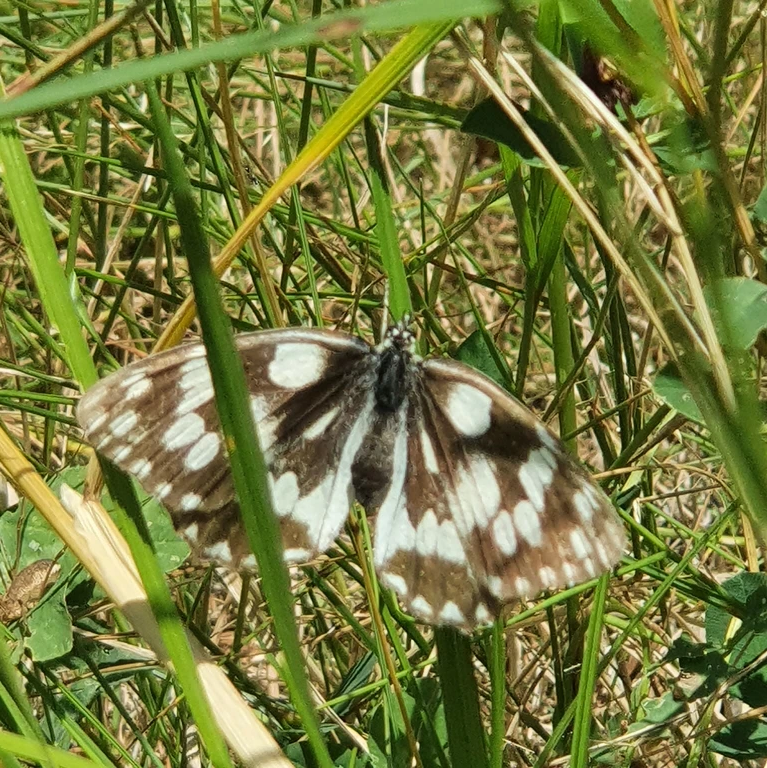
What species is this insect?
Melanargia galathea
